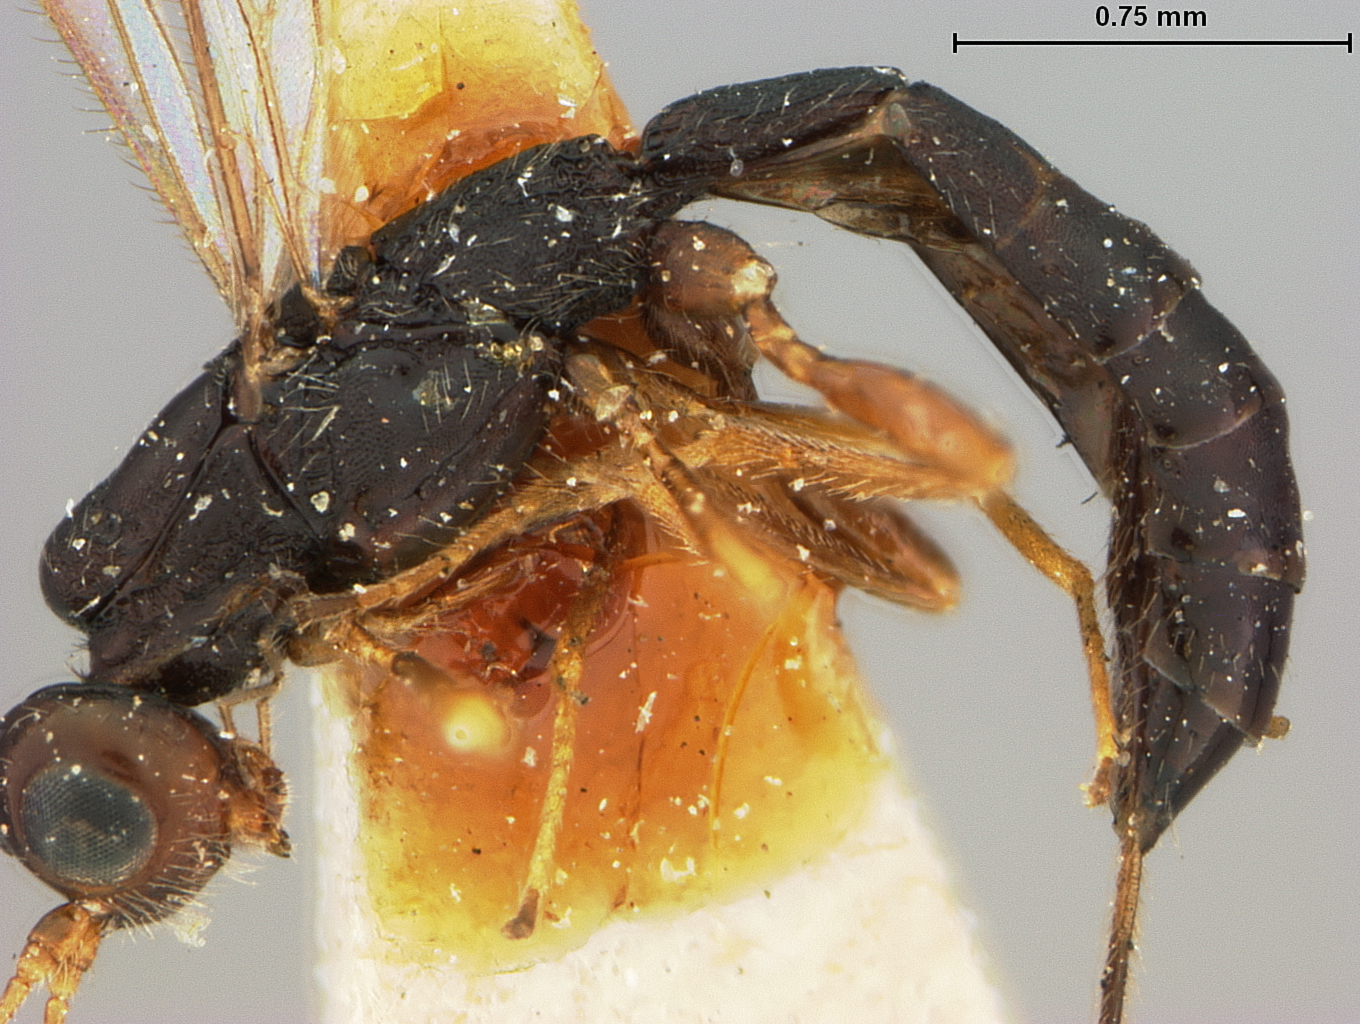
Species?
Chenophanes borealis
